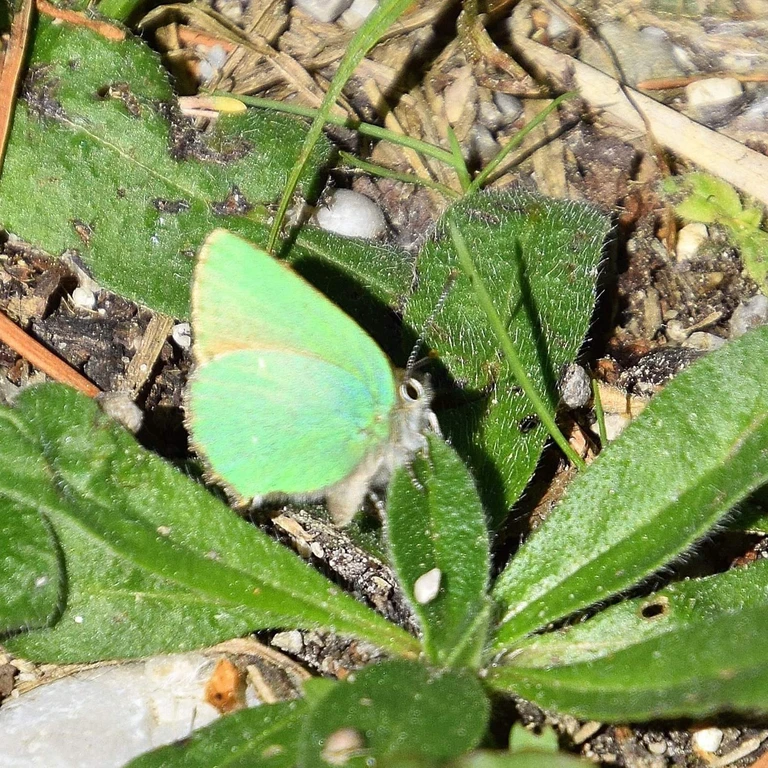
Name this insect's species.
Callophrys rubi
